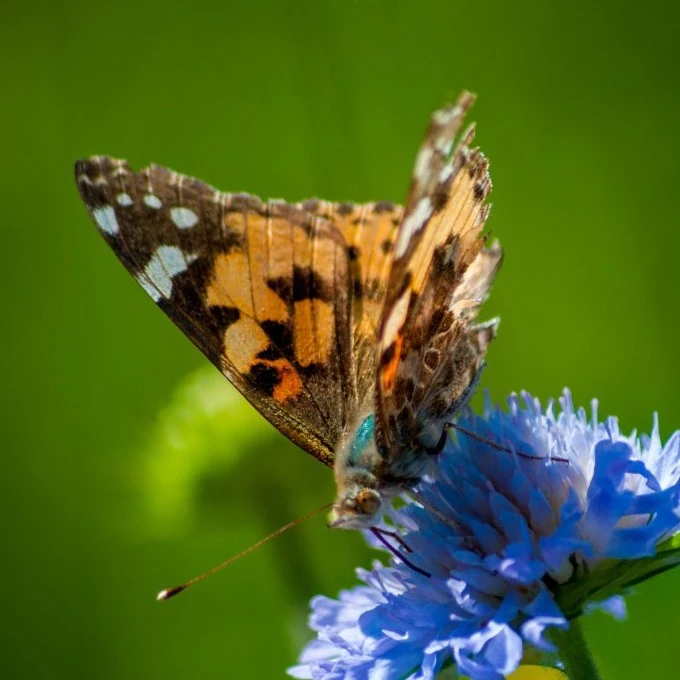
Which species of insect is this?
Vanessa cardui
